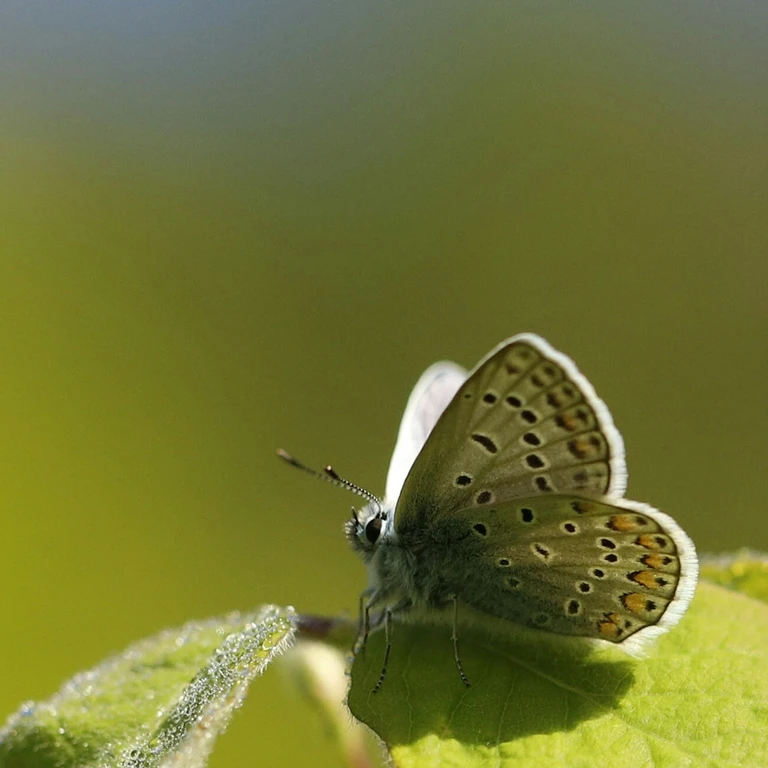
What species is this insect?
Polyommatus icarus
